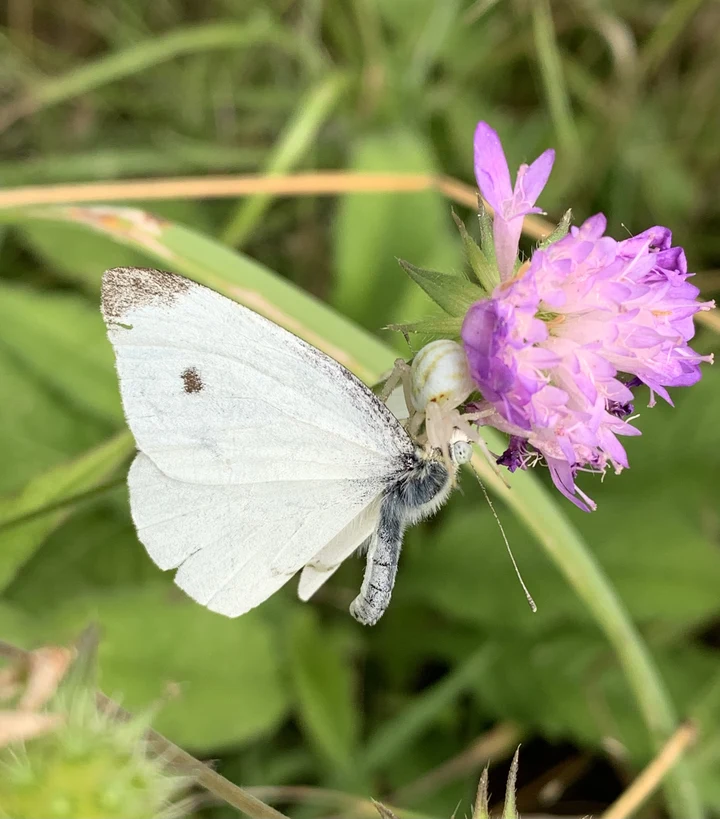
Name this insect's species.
Pieris rapae
